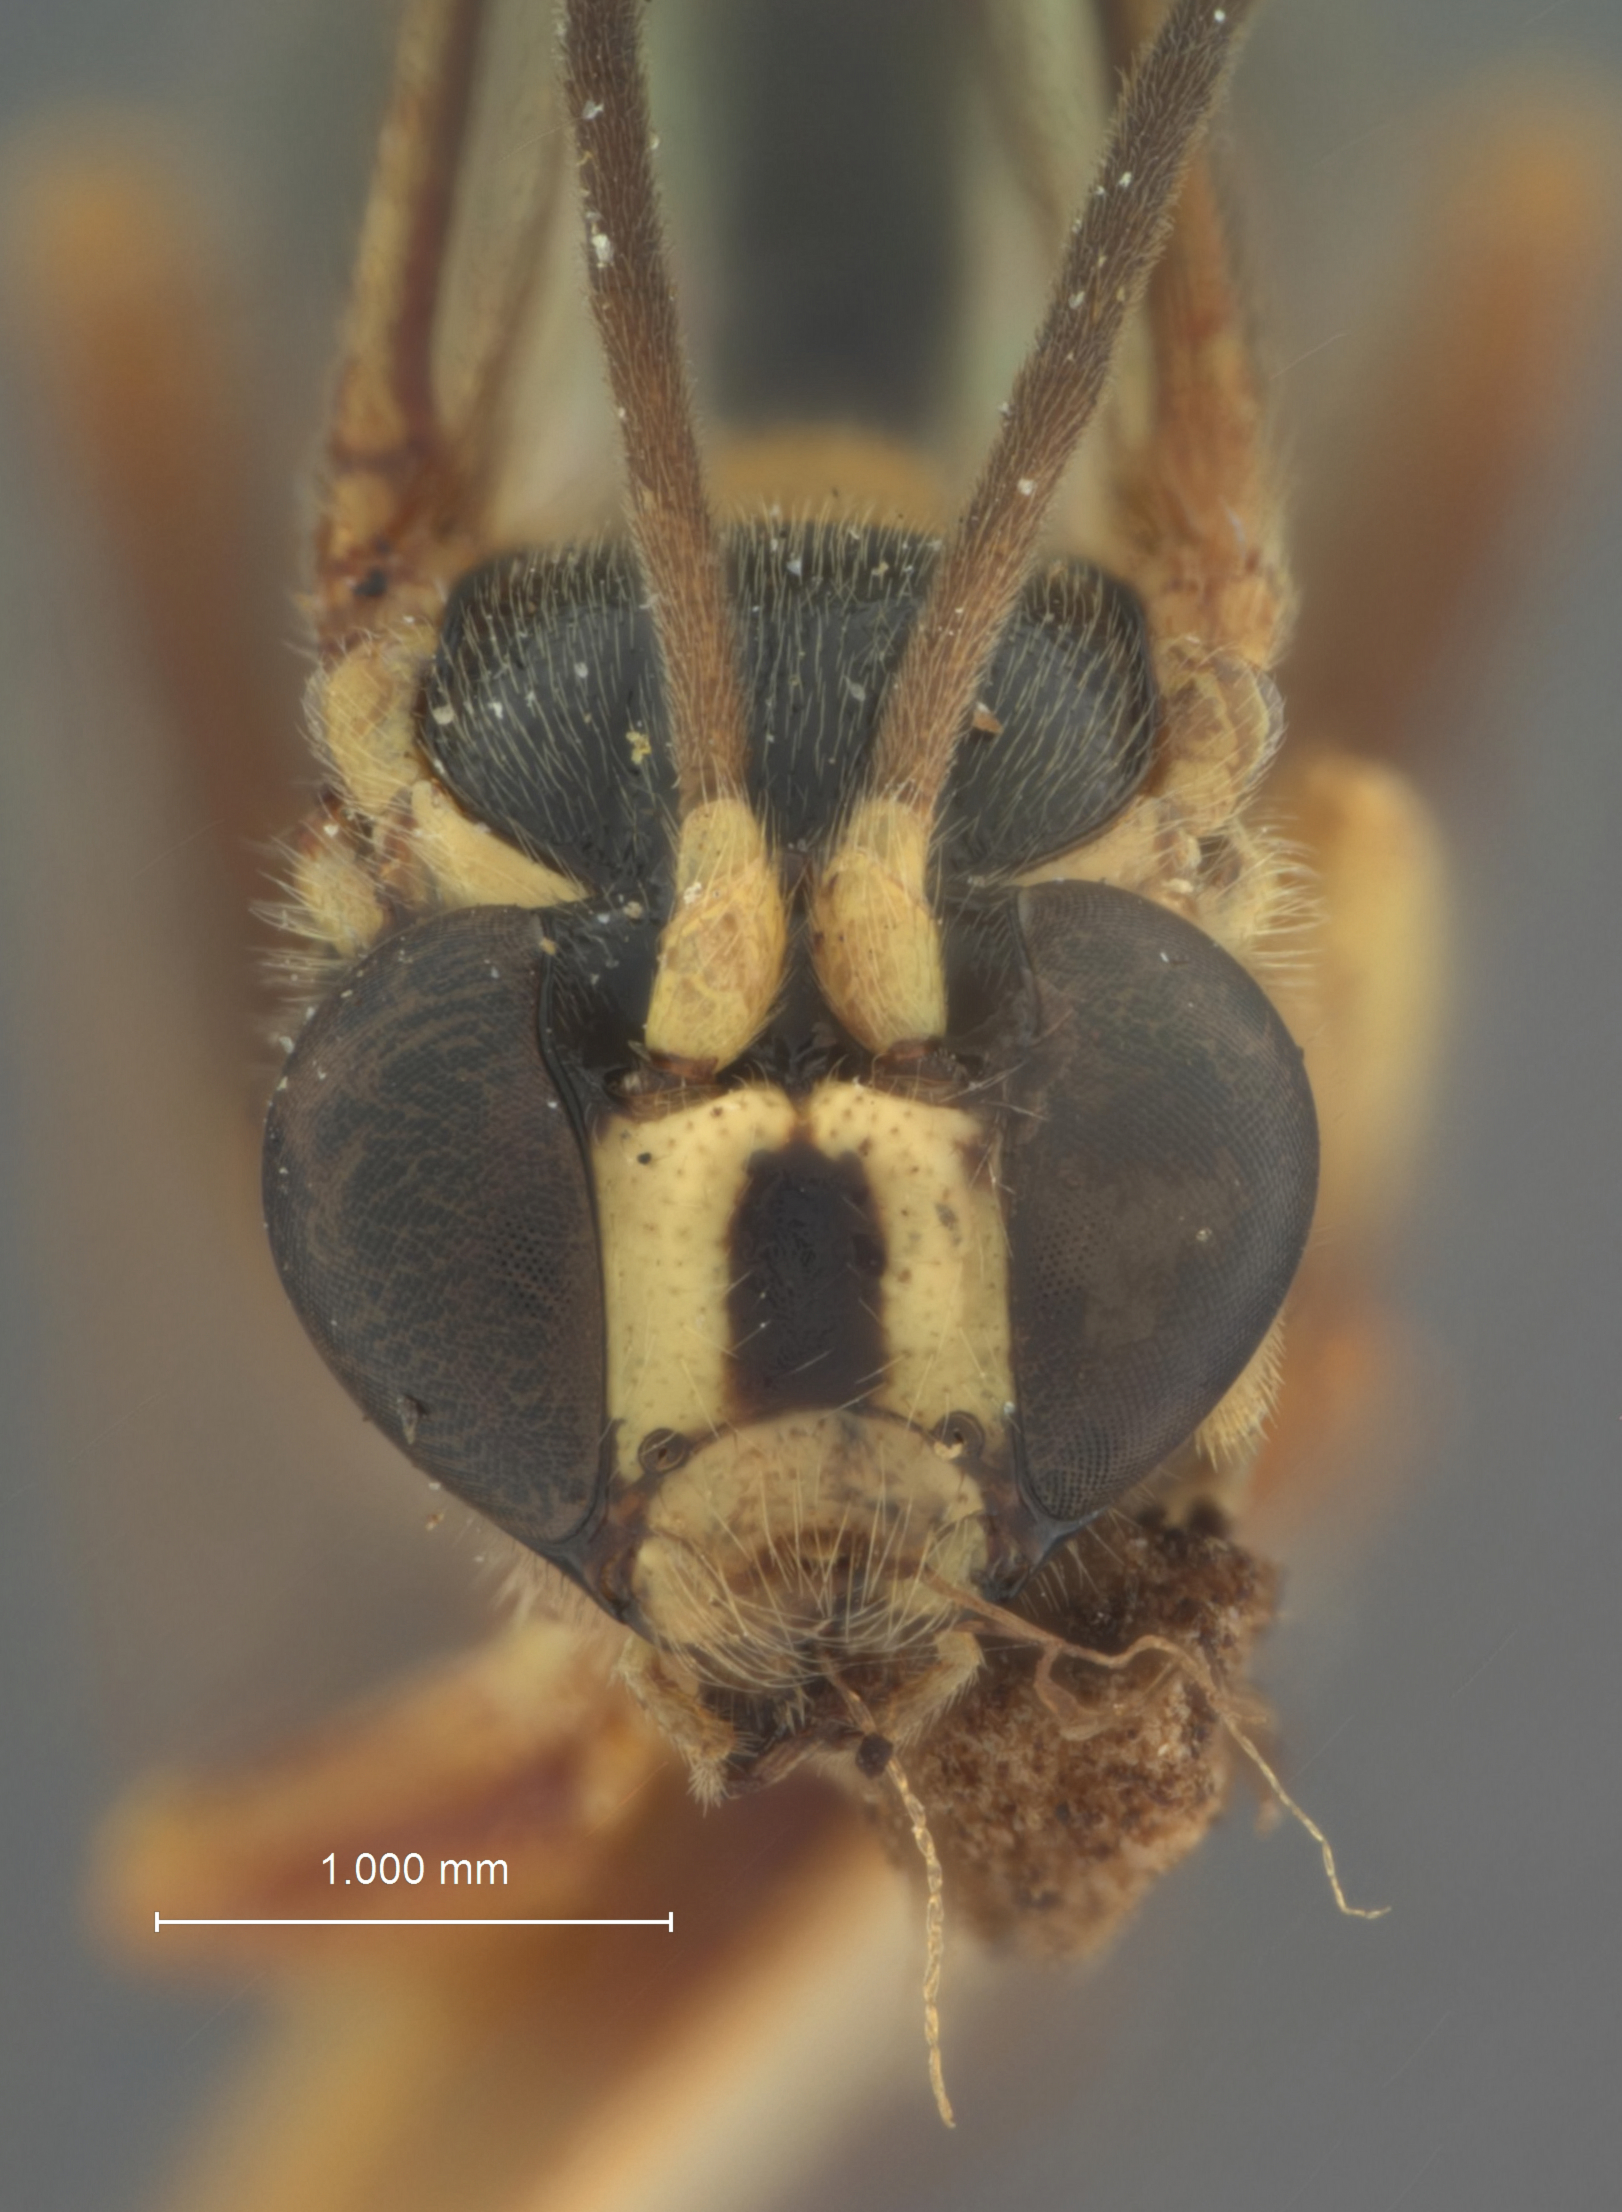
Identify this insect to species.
Acropimpla facinotata
